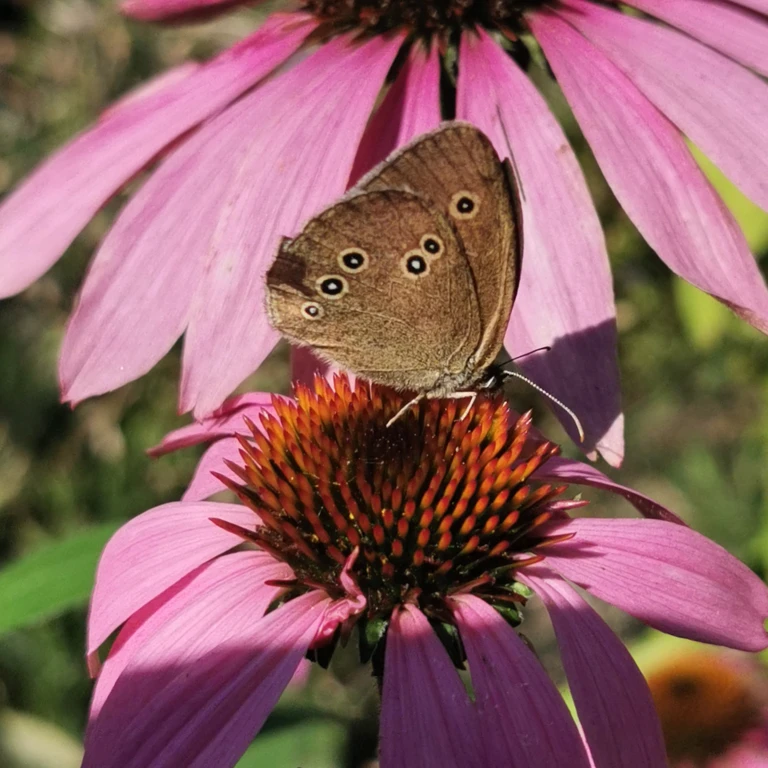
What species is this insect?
Aphantopus hyperantus
